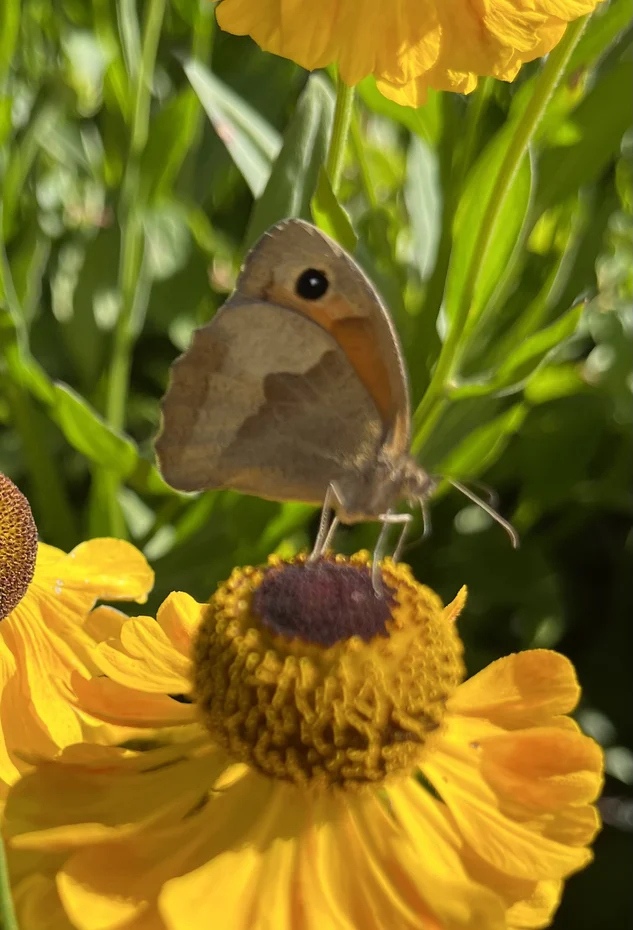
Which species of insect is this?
Maniola jurtina
